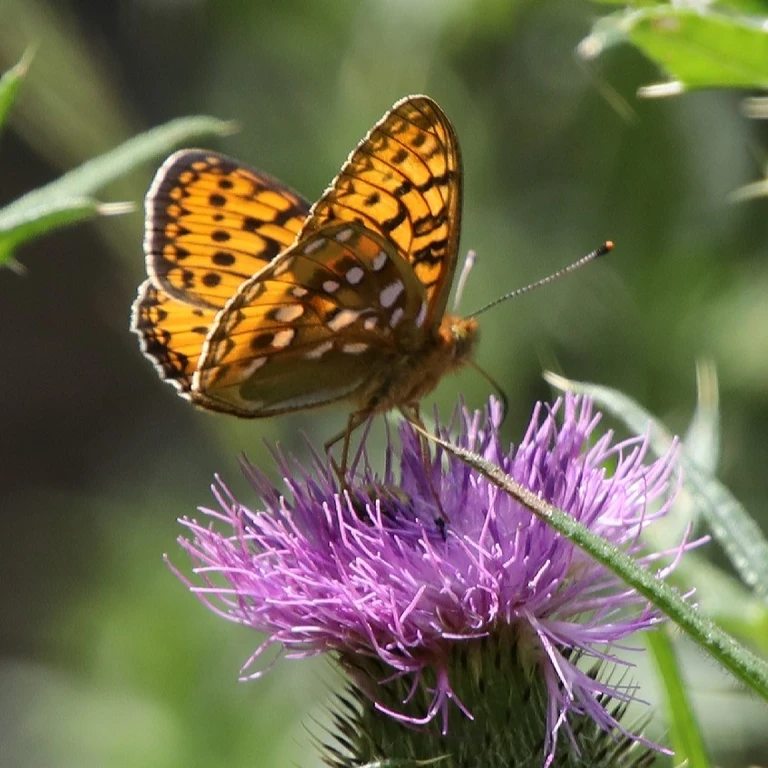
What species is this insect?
Speyeria aglaja
